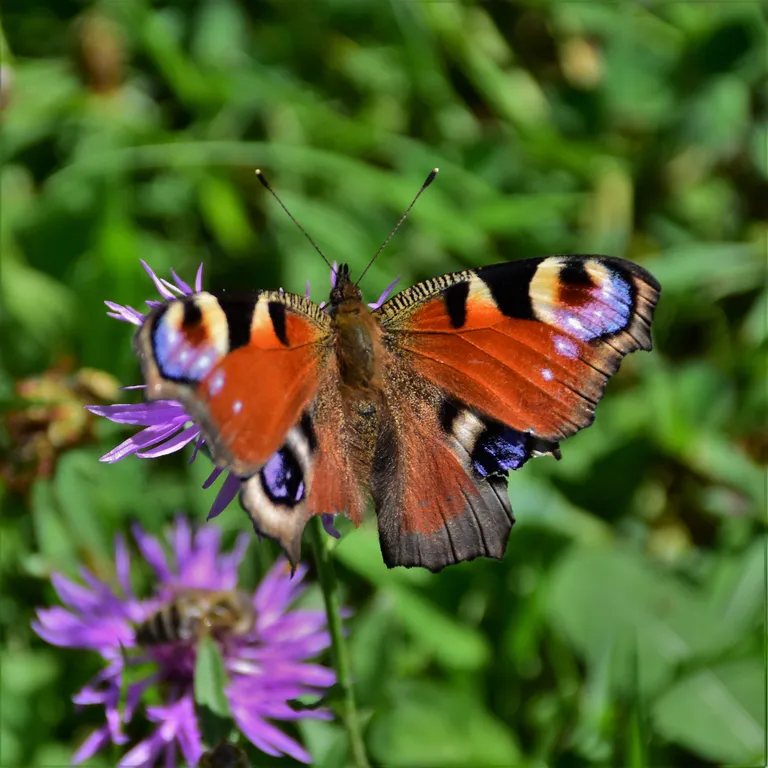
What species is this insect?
Aglais io
